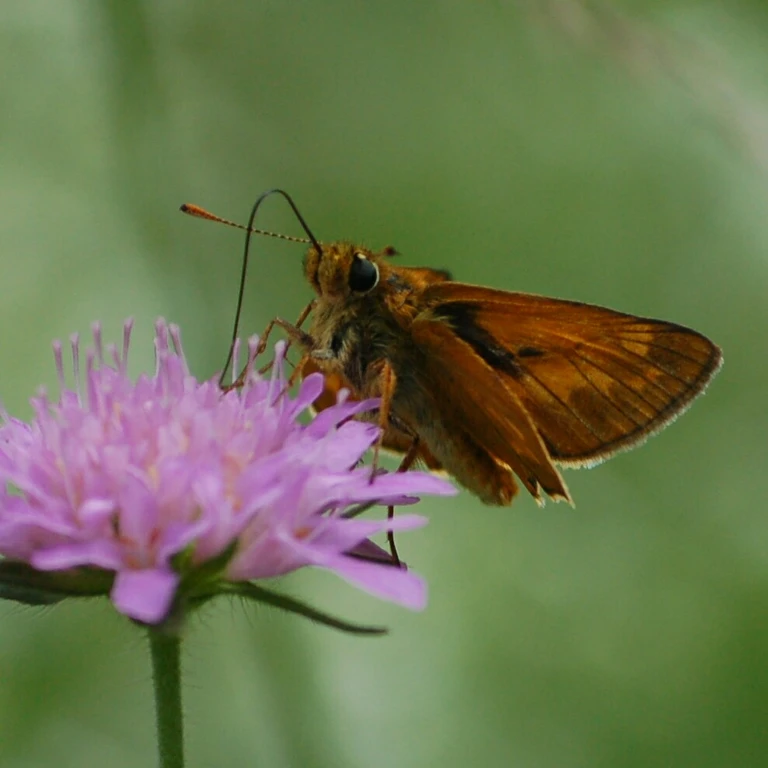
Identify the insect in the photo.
Ochlodes sylvanus (also Ochlodes venata)
